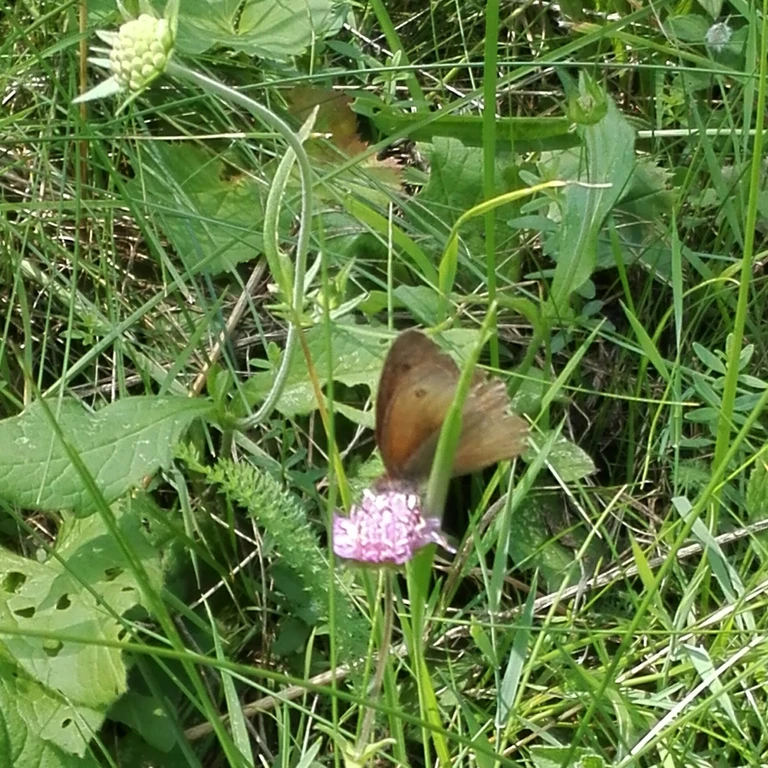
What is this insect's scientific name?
Maniola jurtina
